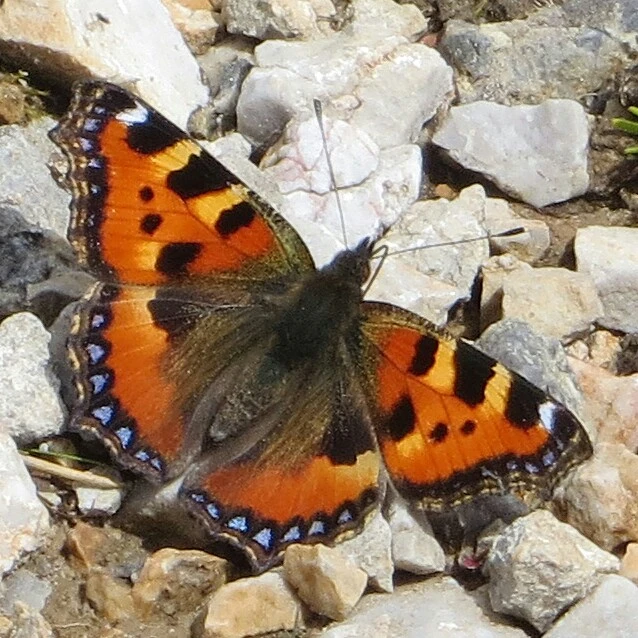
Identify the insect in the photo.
Aglais urticae
